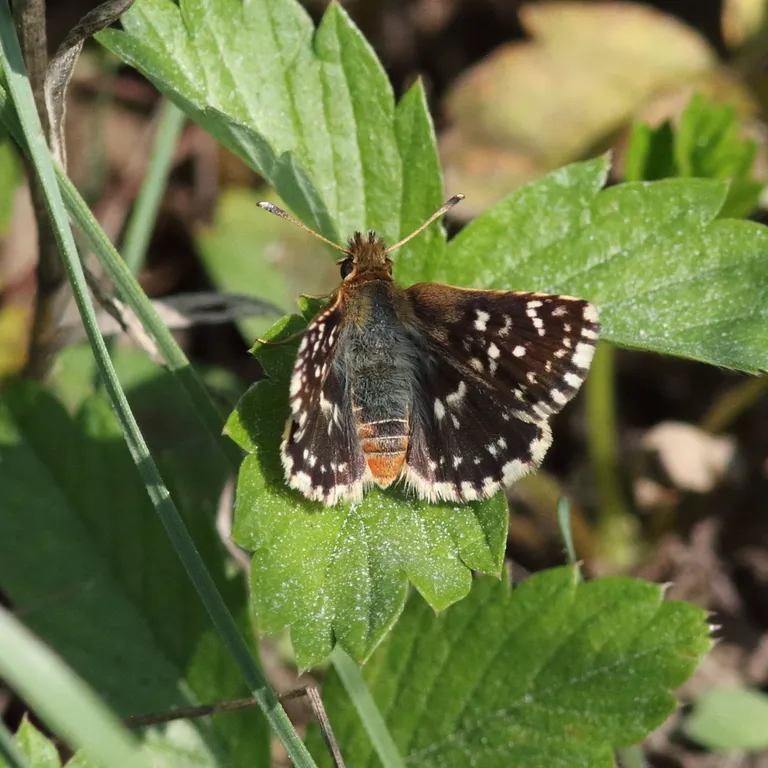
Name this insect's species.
Spialia sertorius
